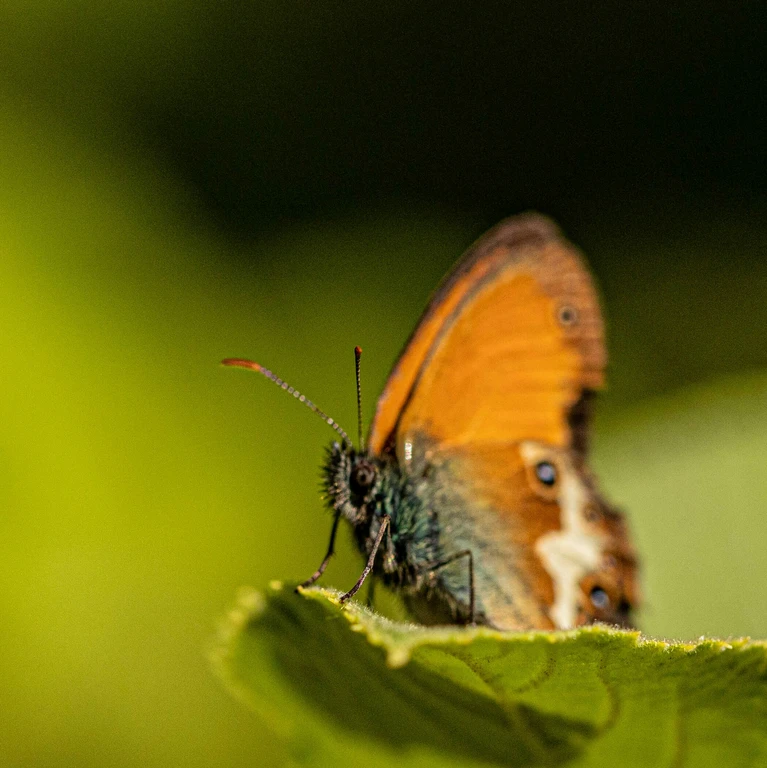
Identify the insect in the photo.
Coenonympha arcania
